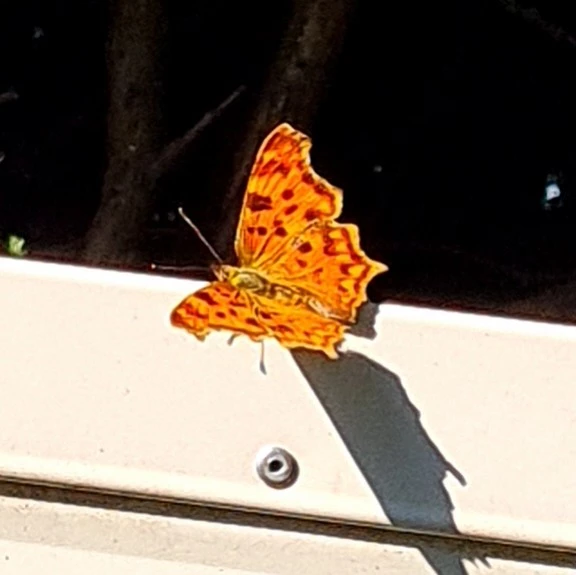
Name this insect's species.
Polygonia c-album
